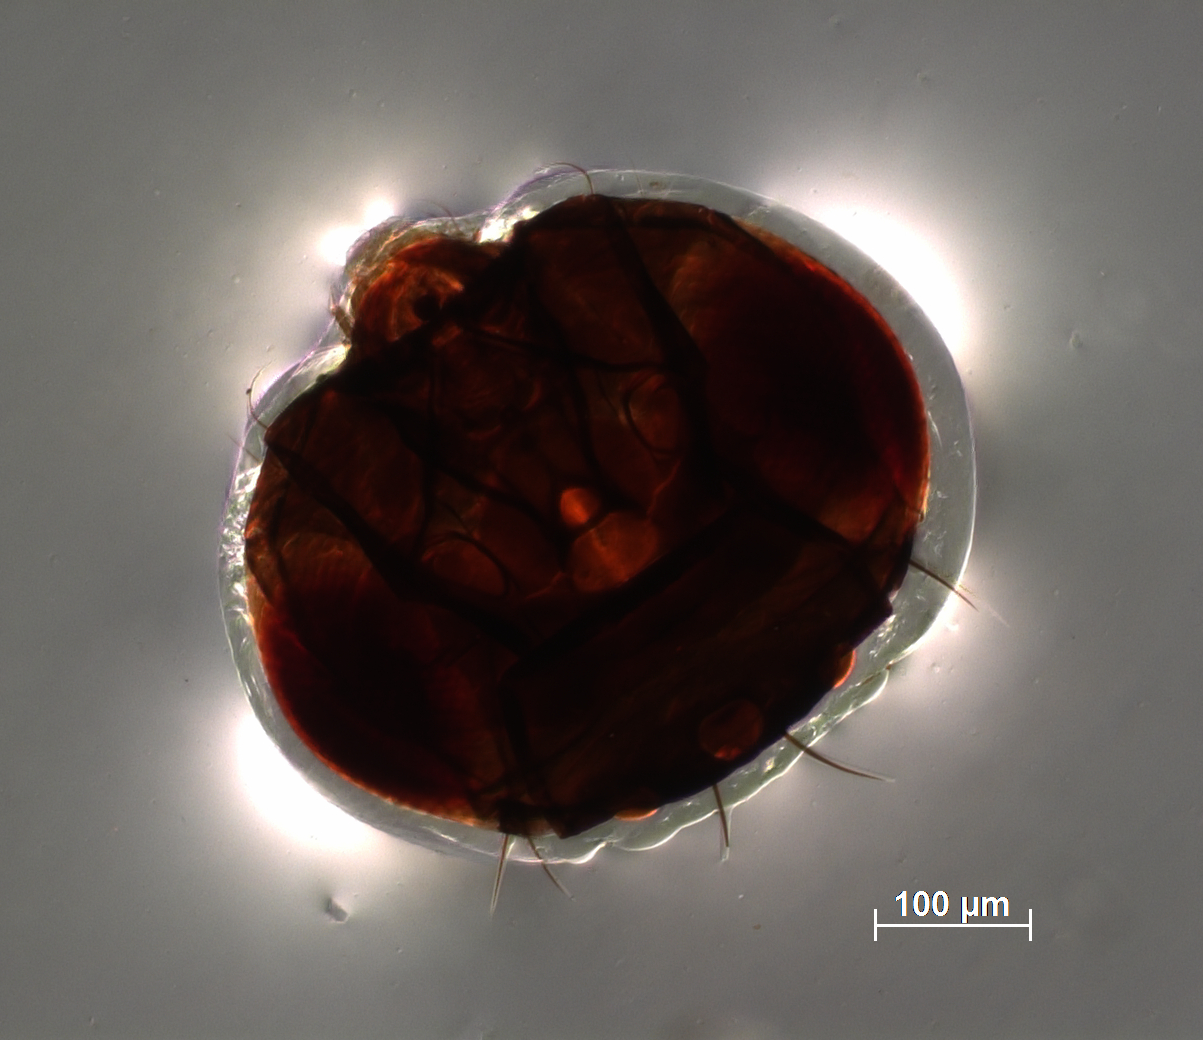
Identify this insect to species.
Ooctonus kodaianus
